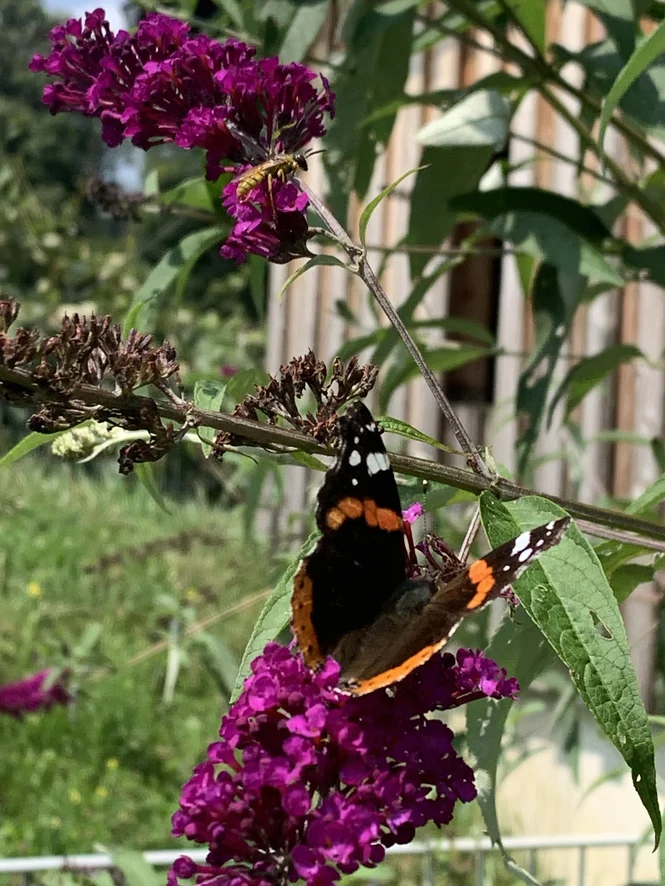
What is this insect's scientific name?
Vanessa atalanta
